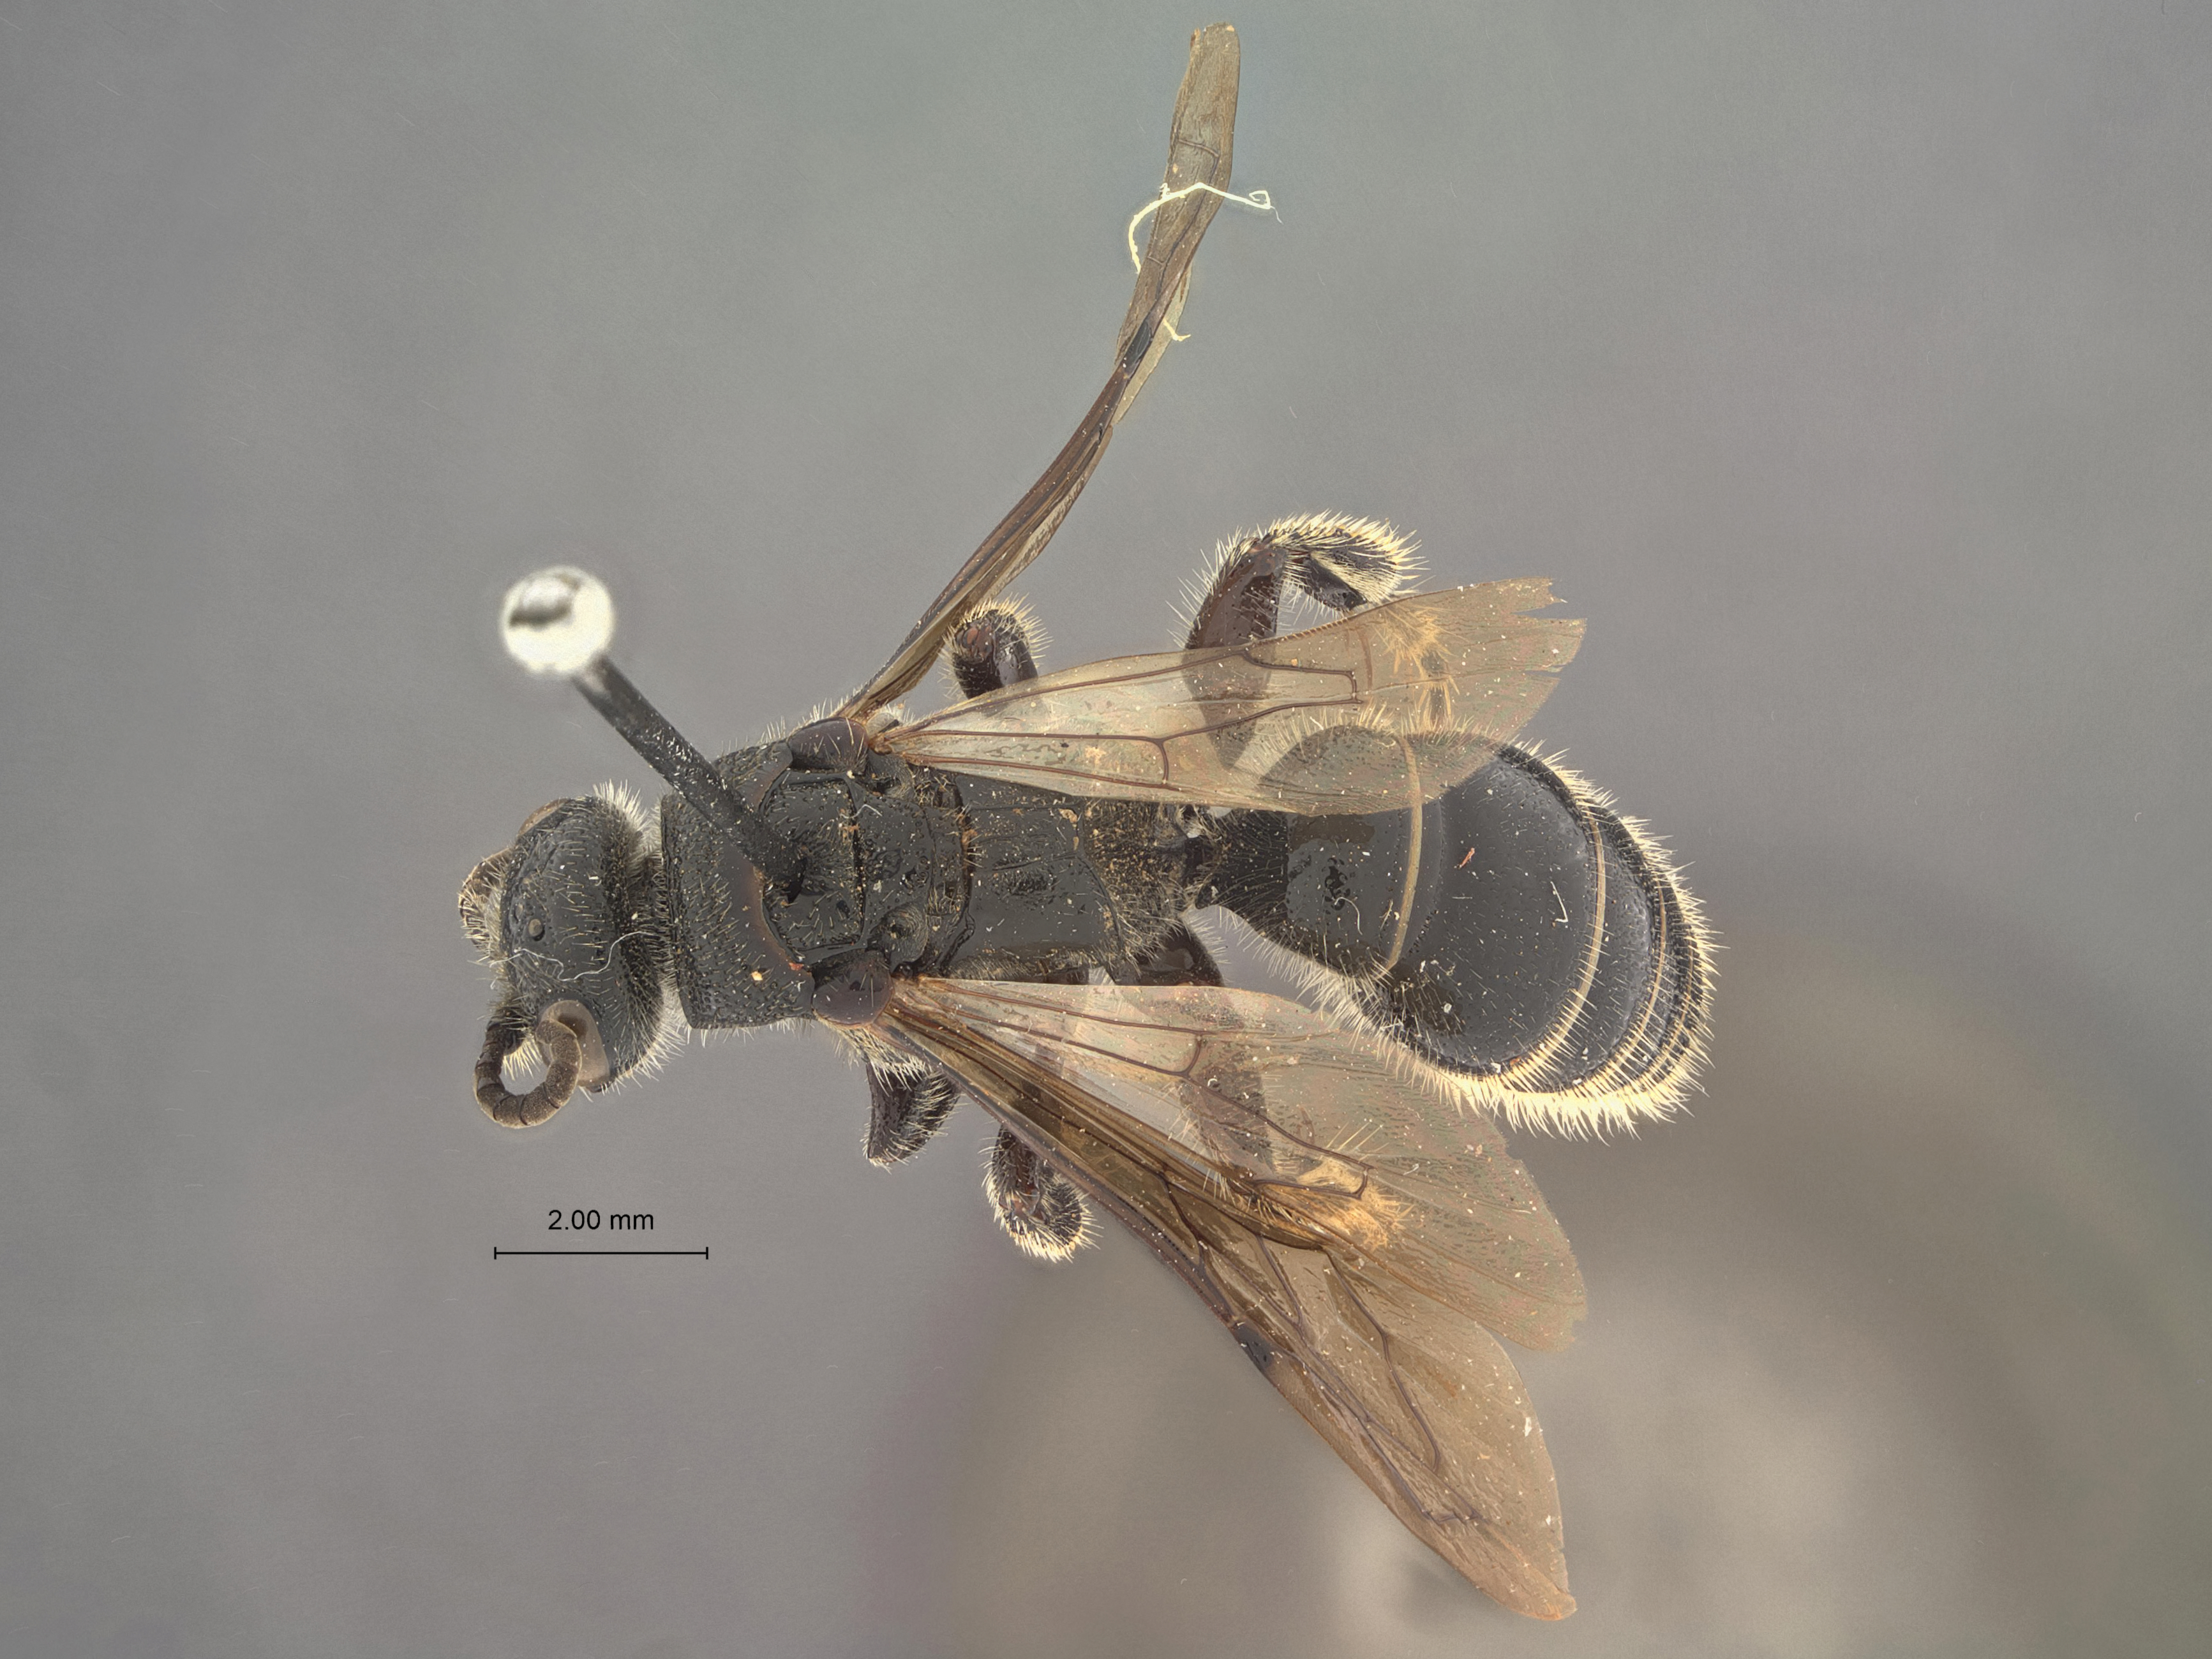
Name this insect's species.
Tiphia chosensis
